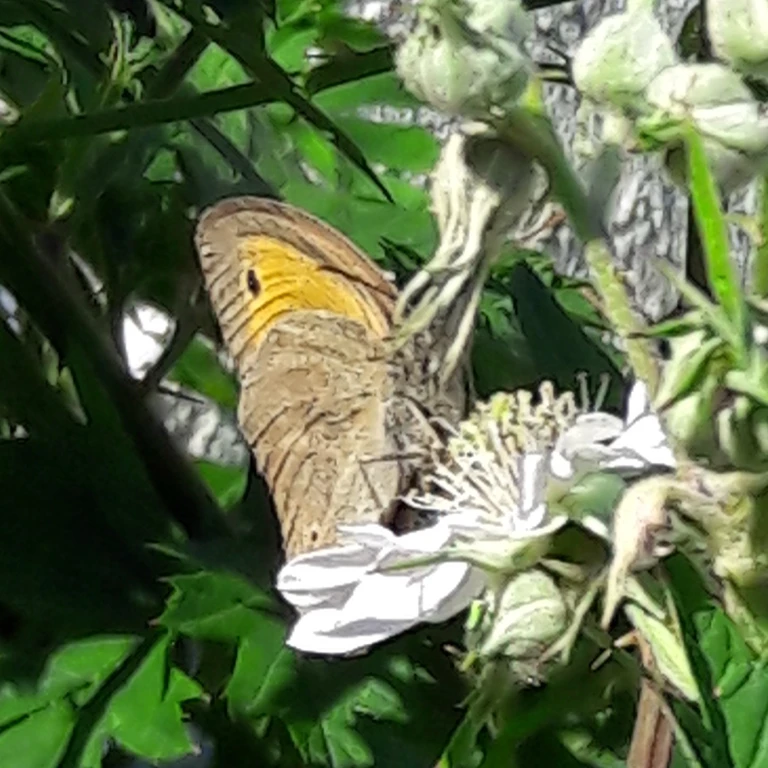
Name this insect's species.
Maniola jurtina
